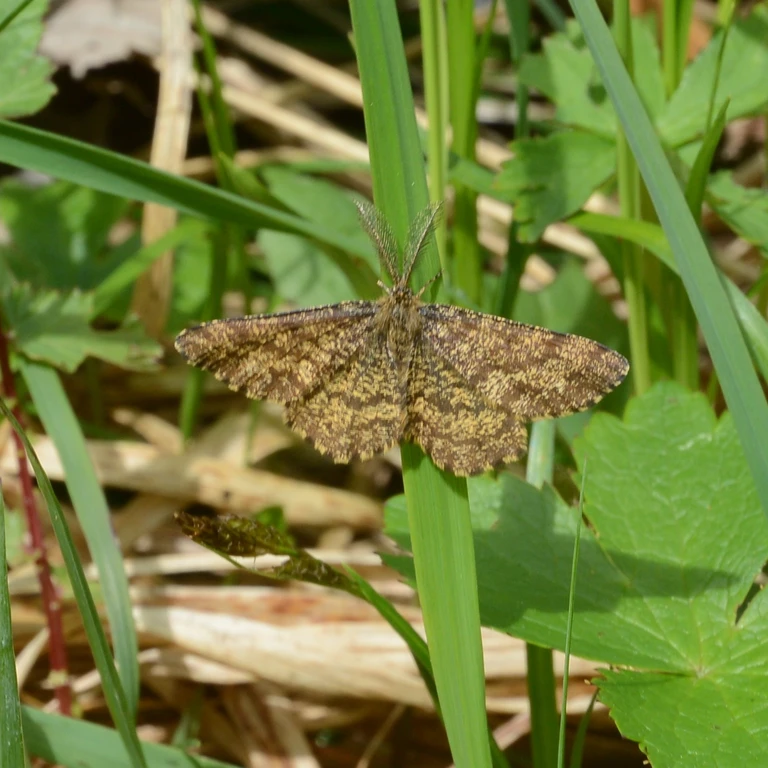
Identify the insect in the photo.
Ematurga atomaria
